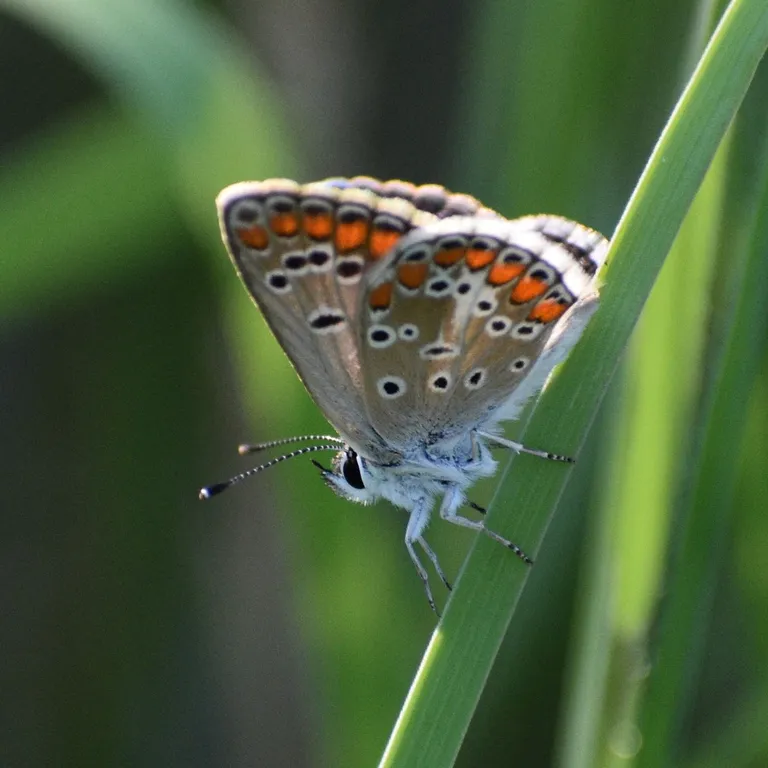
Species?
Aricia agestis/artaxerxes
